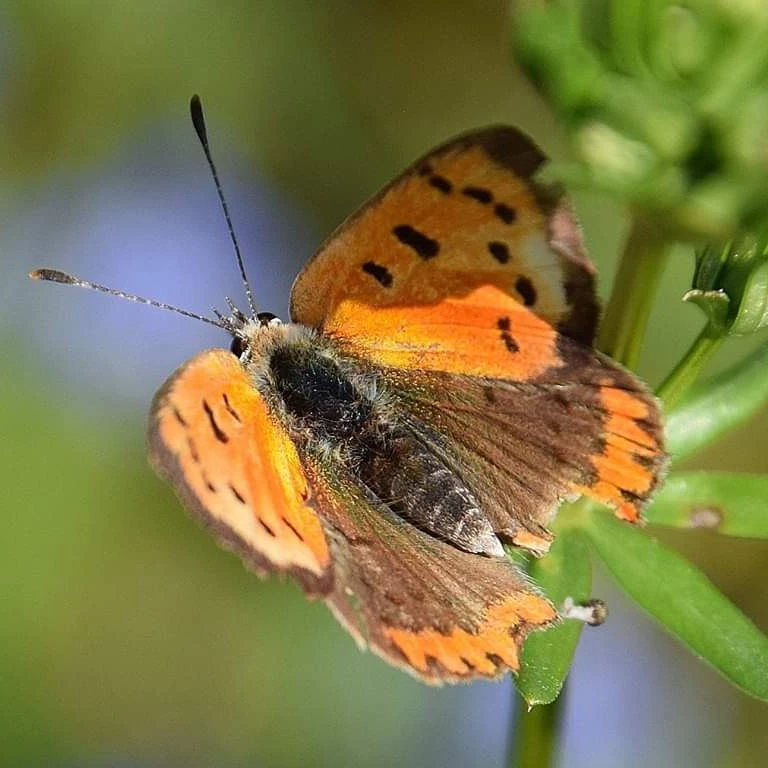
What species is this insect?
Lycaena phlaeas
